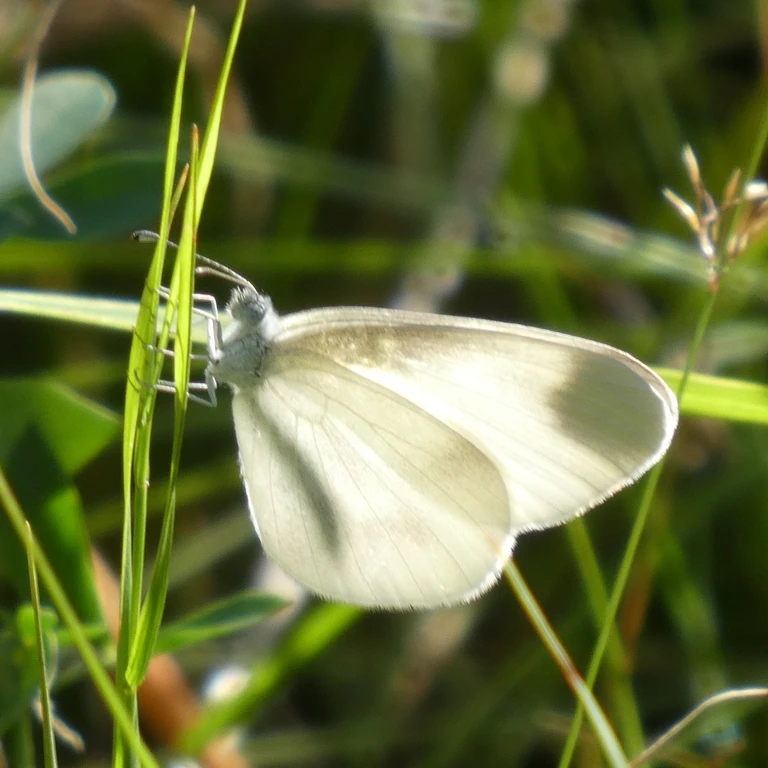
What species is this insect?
Leptidea sinapis/juvernica
